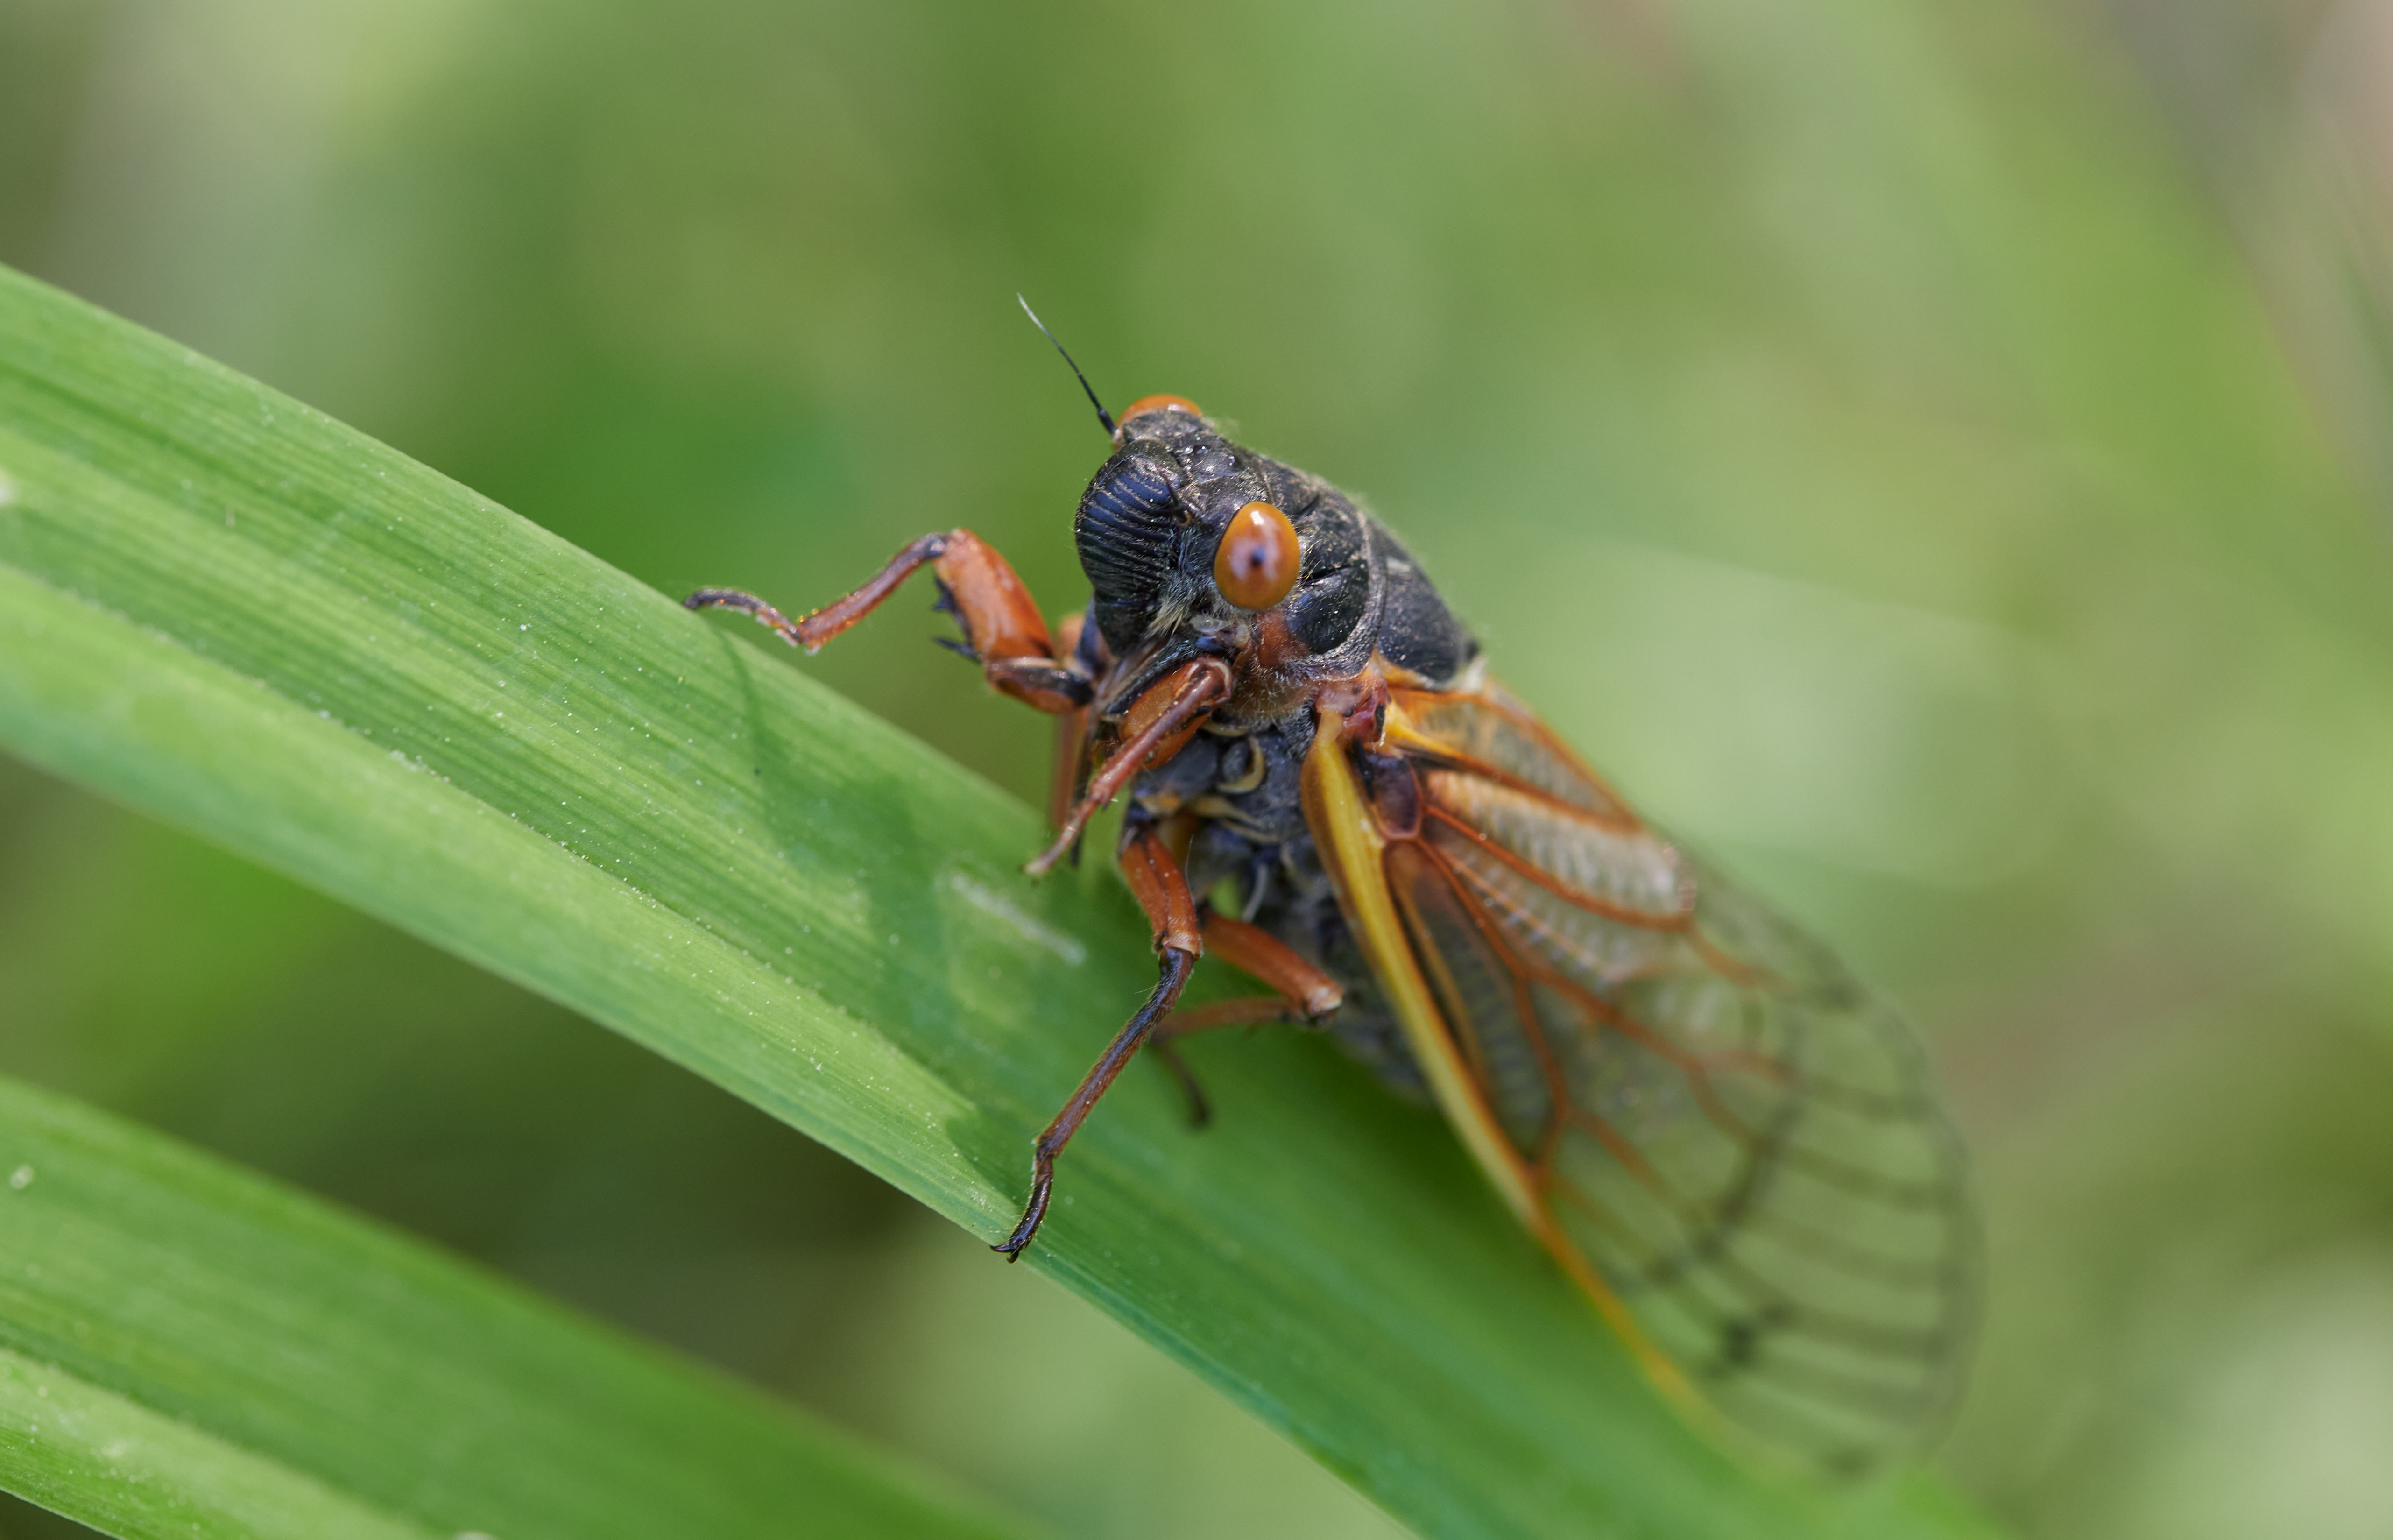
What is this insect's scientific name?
Magicicada septendecim
